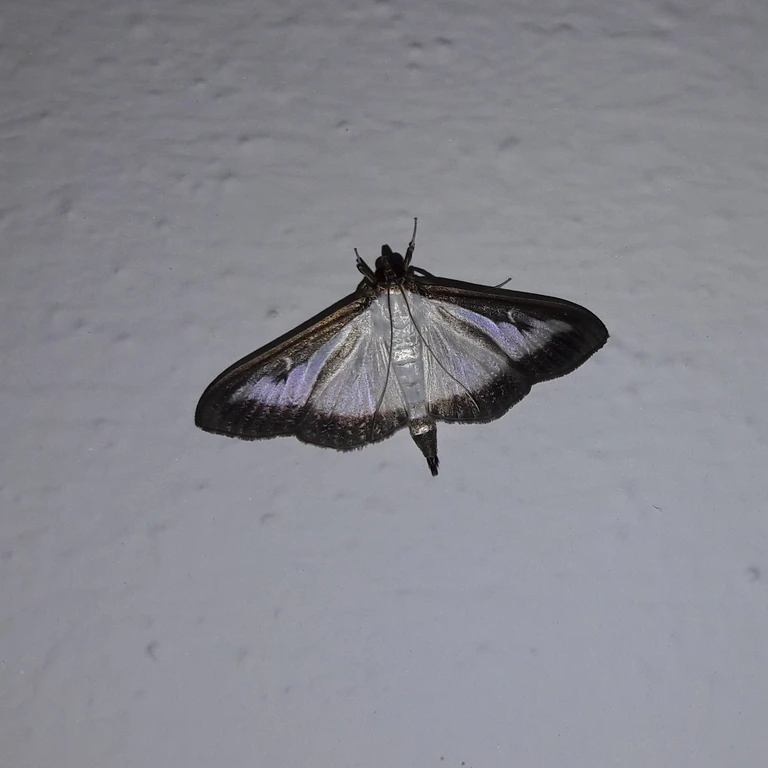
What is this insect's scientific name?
Cydalima perspectalis
